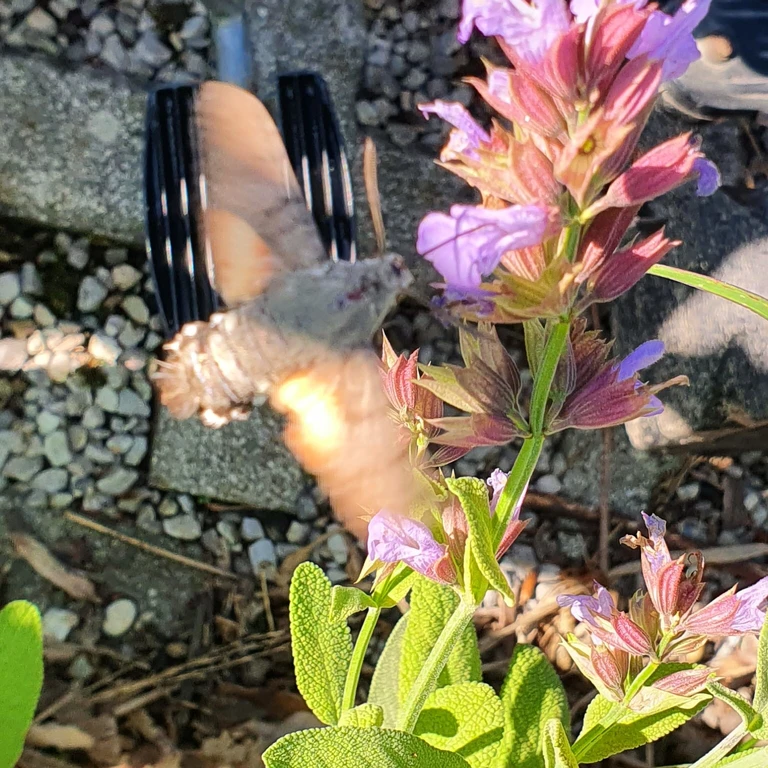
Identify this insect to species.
Macroglossum stellatarum
